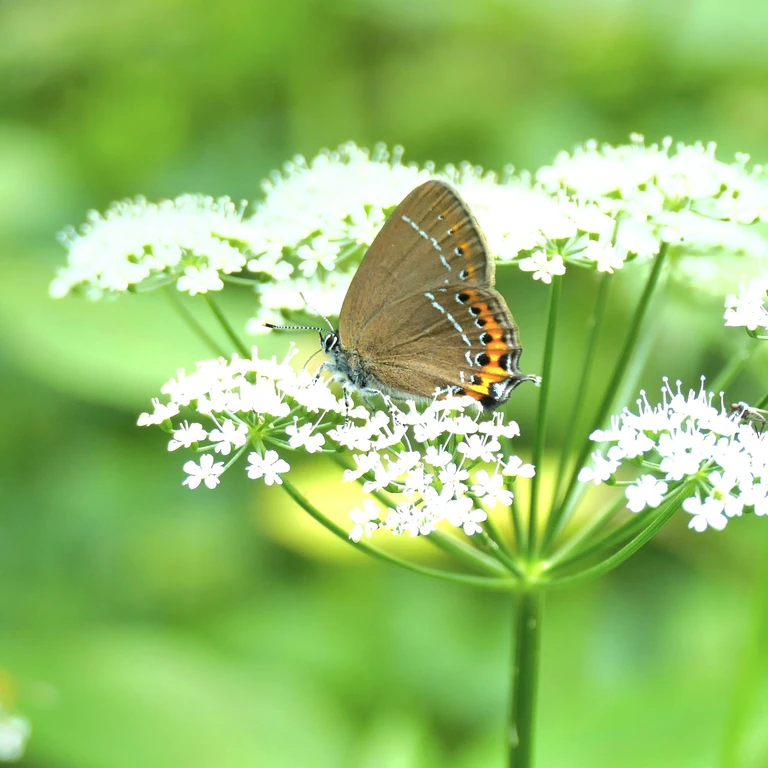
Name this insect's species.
Satyrium pruni (also Fixsenia pruni)
